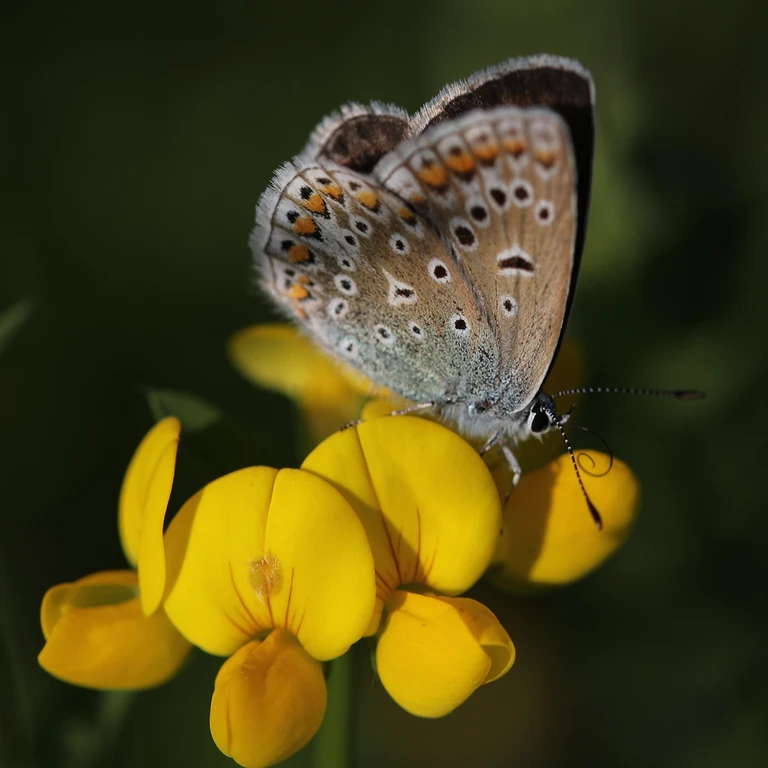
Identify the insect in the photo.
Polyommatus icarus
